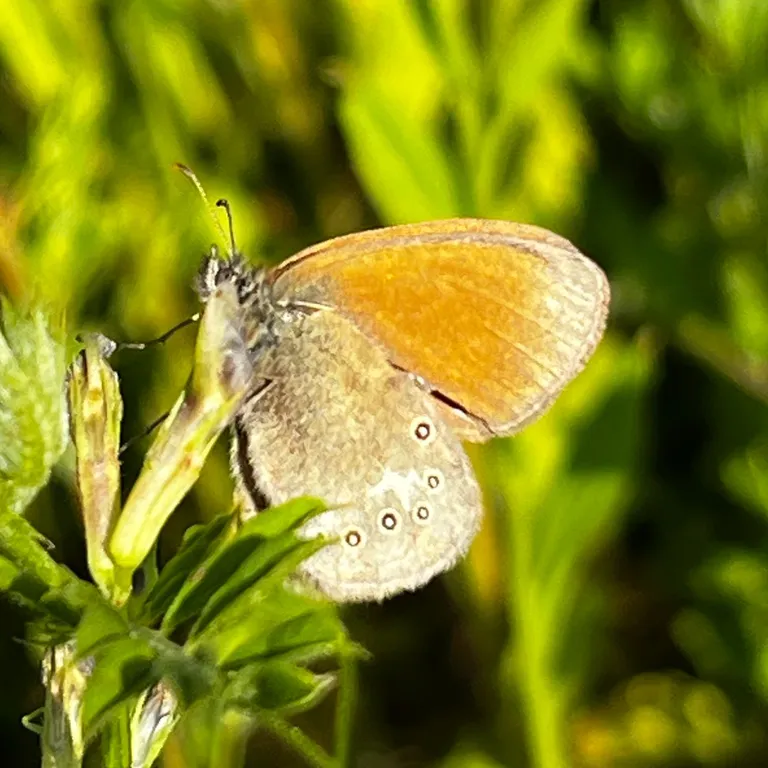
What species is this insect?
Coenonympha glycerion (also Coenonympha iphis)
